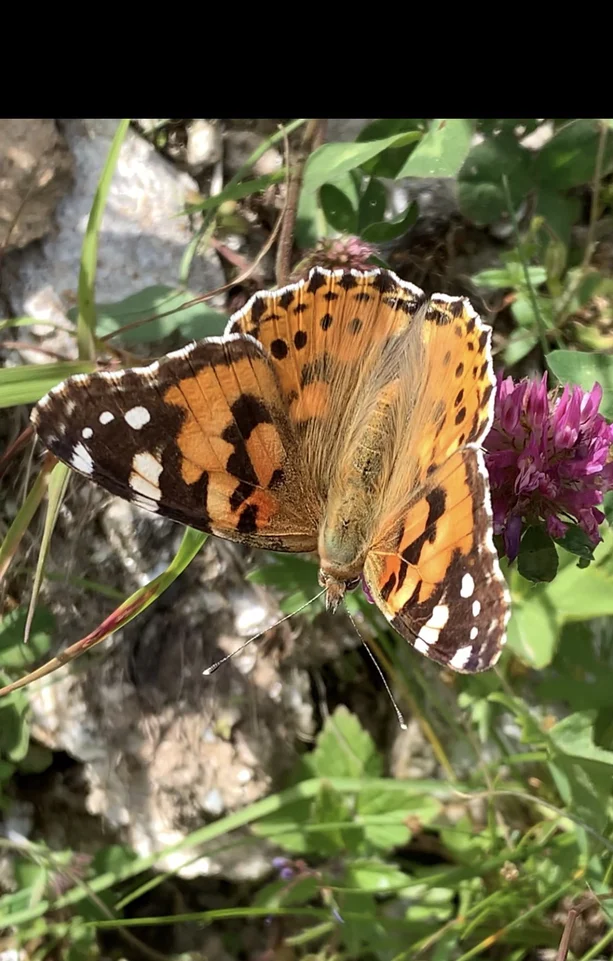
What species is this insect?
Vanessa cardui
